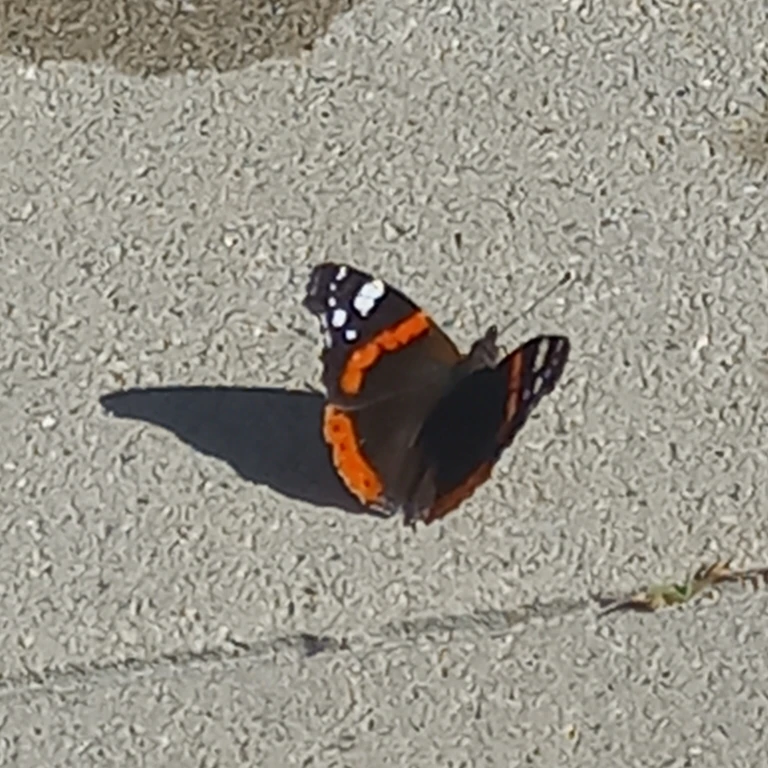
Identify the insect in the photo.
Vanessa atalanta
